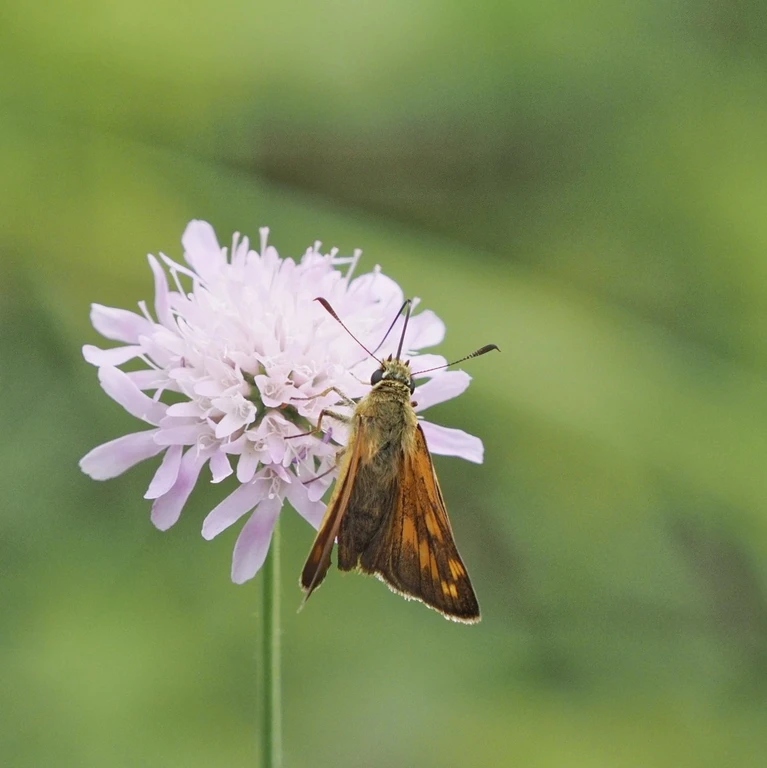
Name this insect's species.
Ochlodes sylvanus (also Ochlodes venata)
